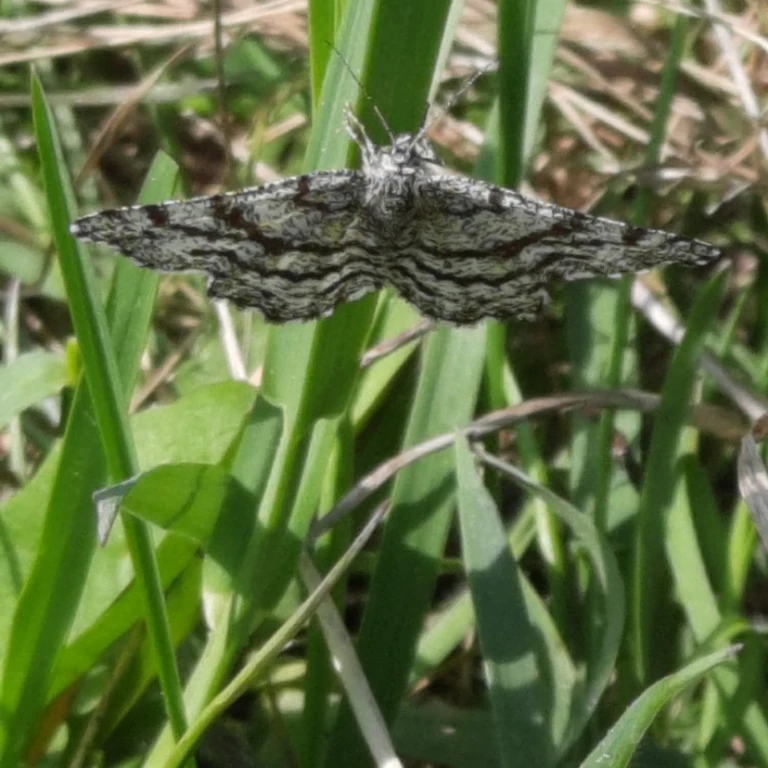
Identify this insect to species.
Ematurga atomaria
